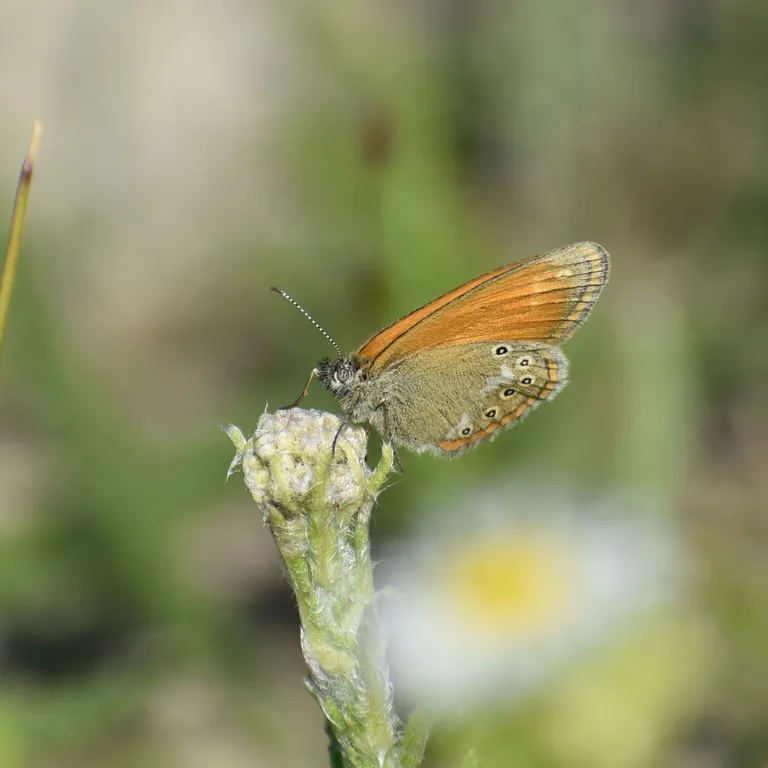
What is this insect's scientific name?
Coenonympha glycerion (also Coenonympha iphis)
